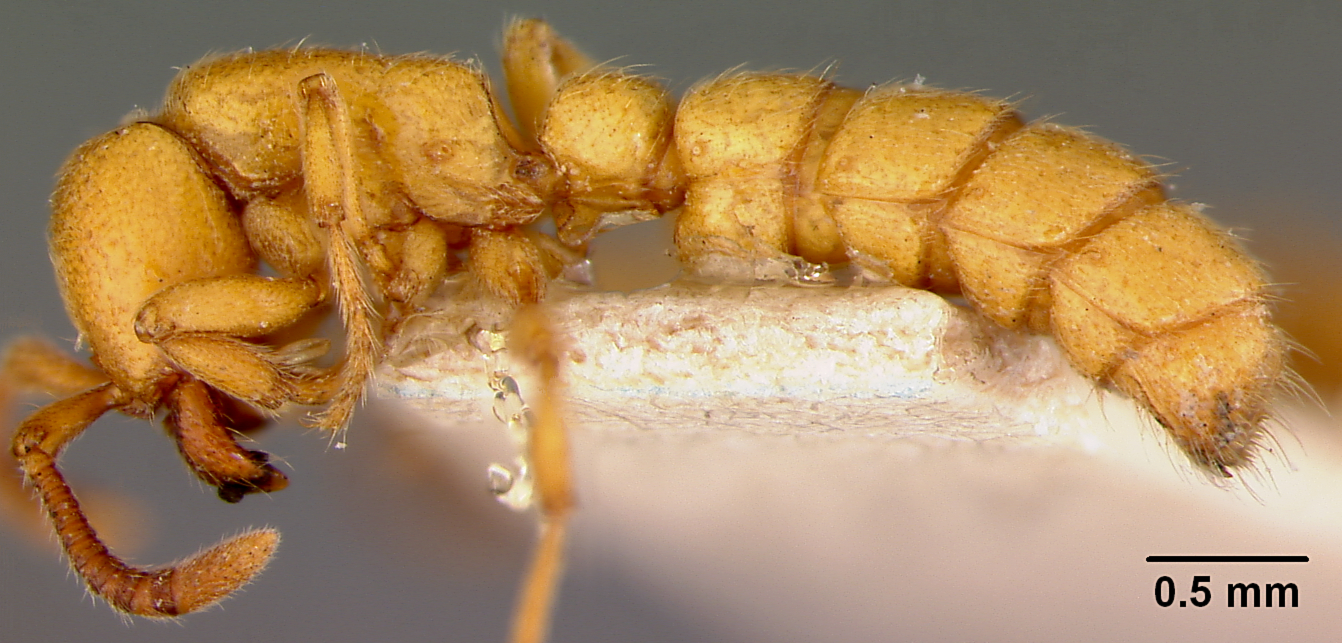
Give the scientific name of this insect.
Eusphinctus manni
